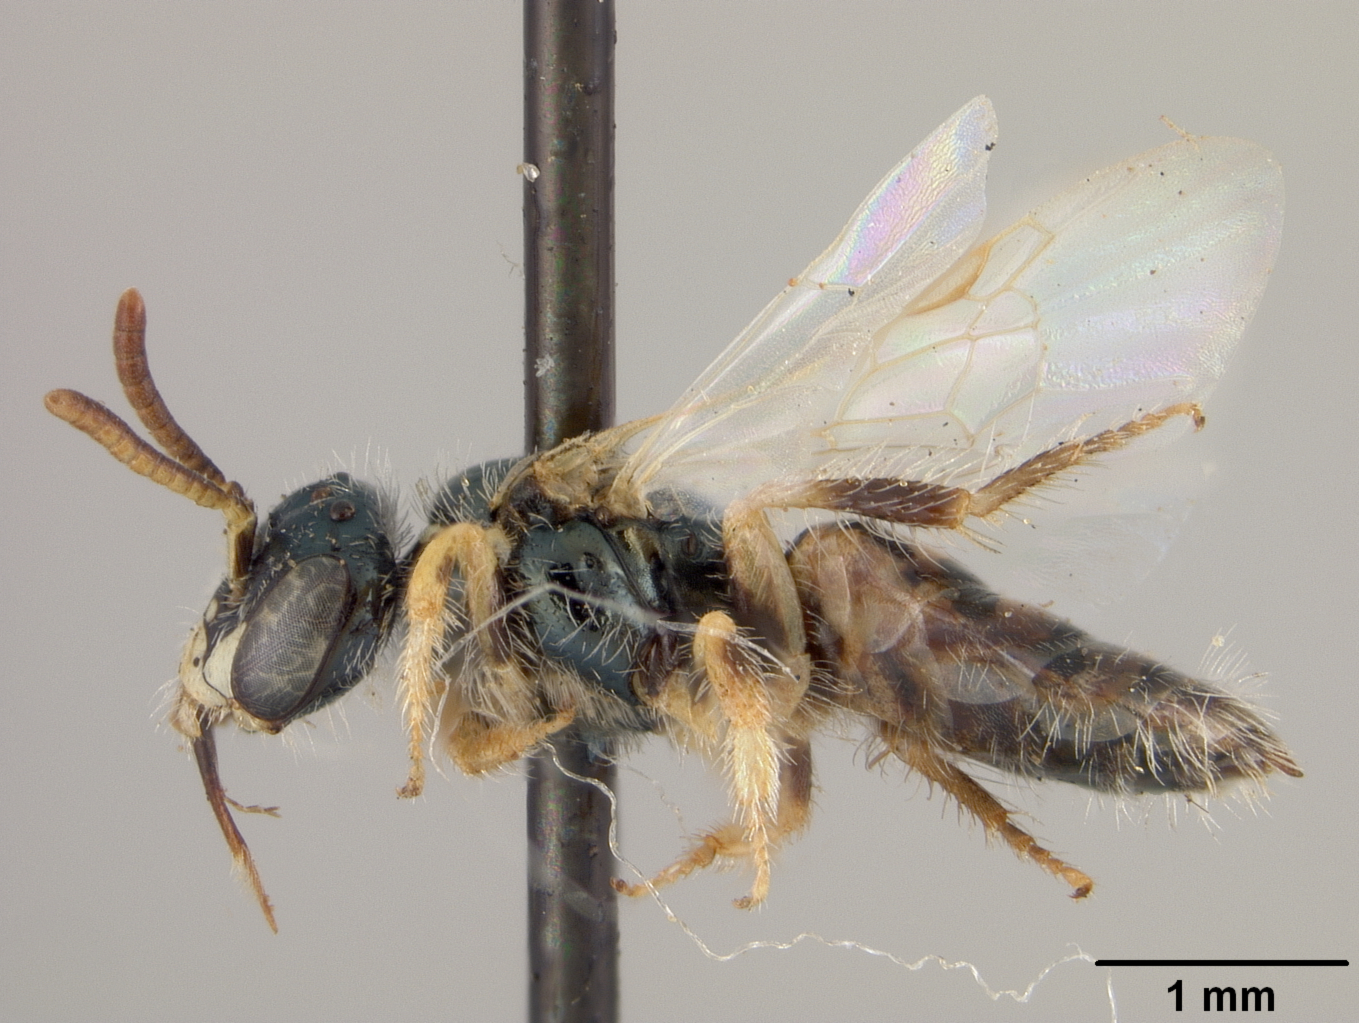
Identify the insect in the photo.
Perdita wilmattae
